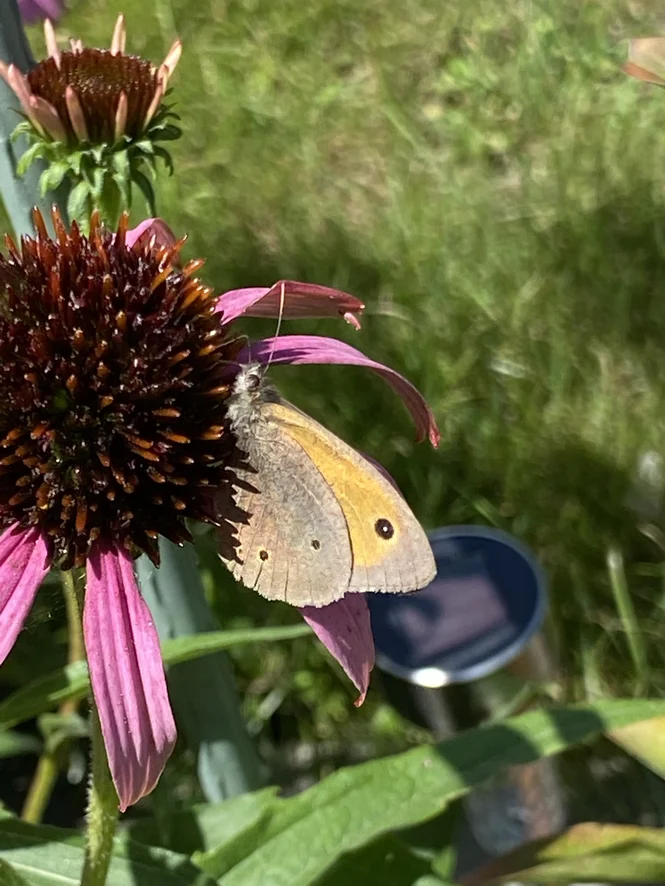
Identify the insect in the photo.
Maniola jurtina
